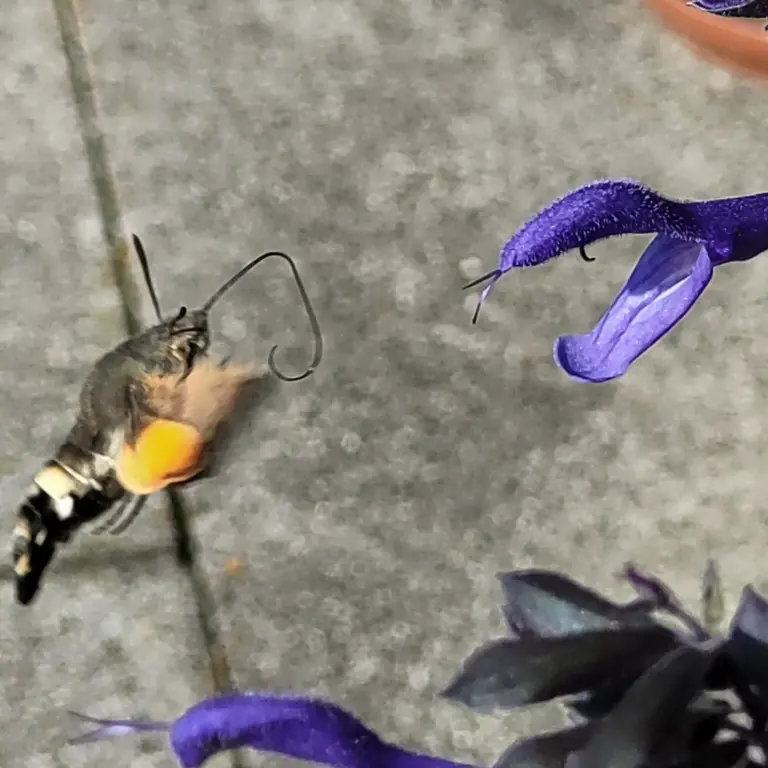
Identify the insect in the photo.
Macroglossum stellatarum
